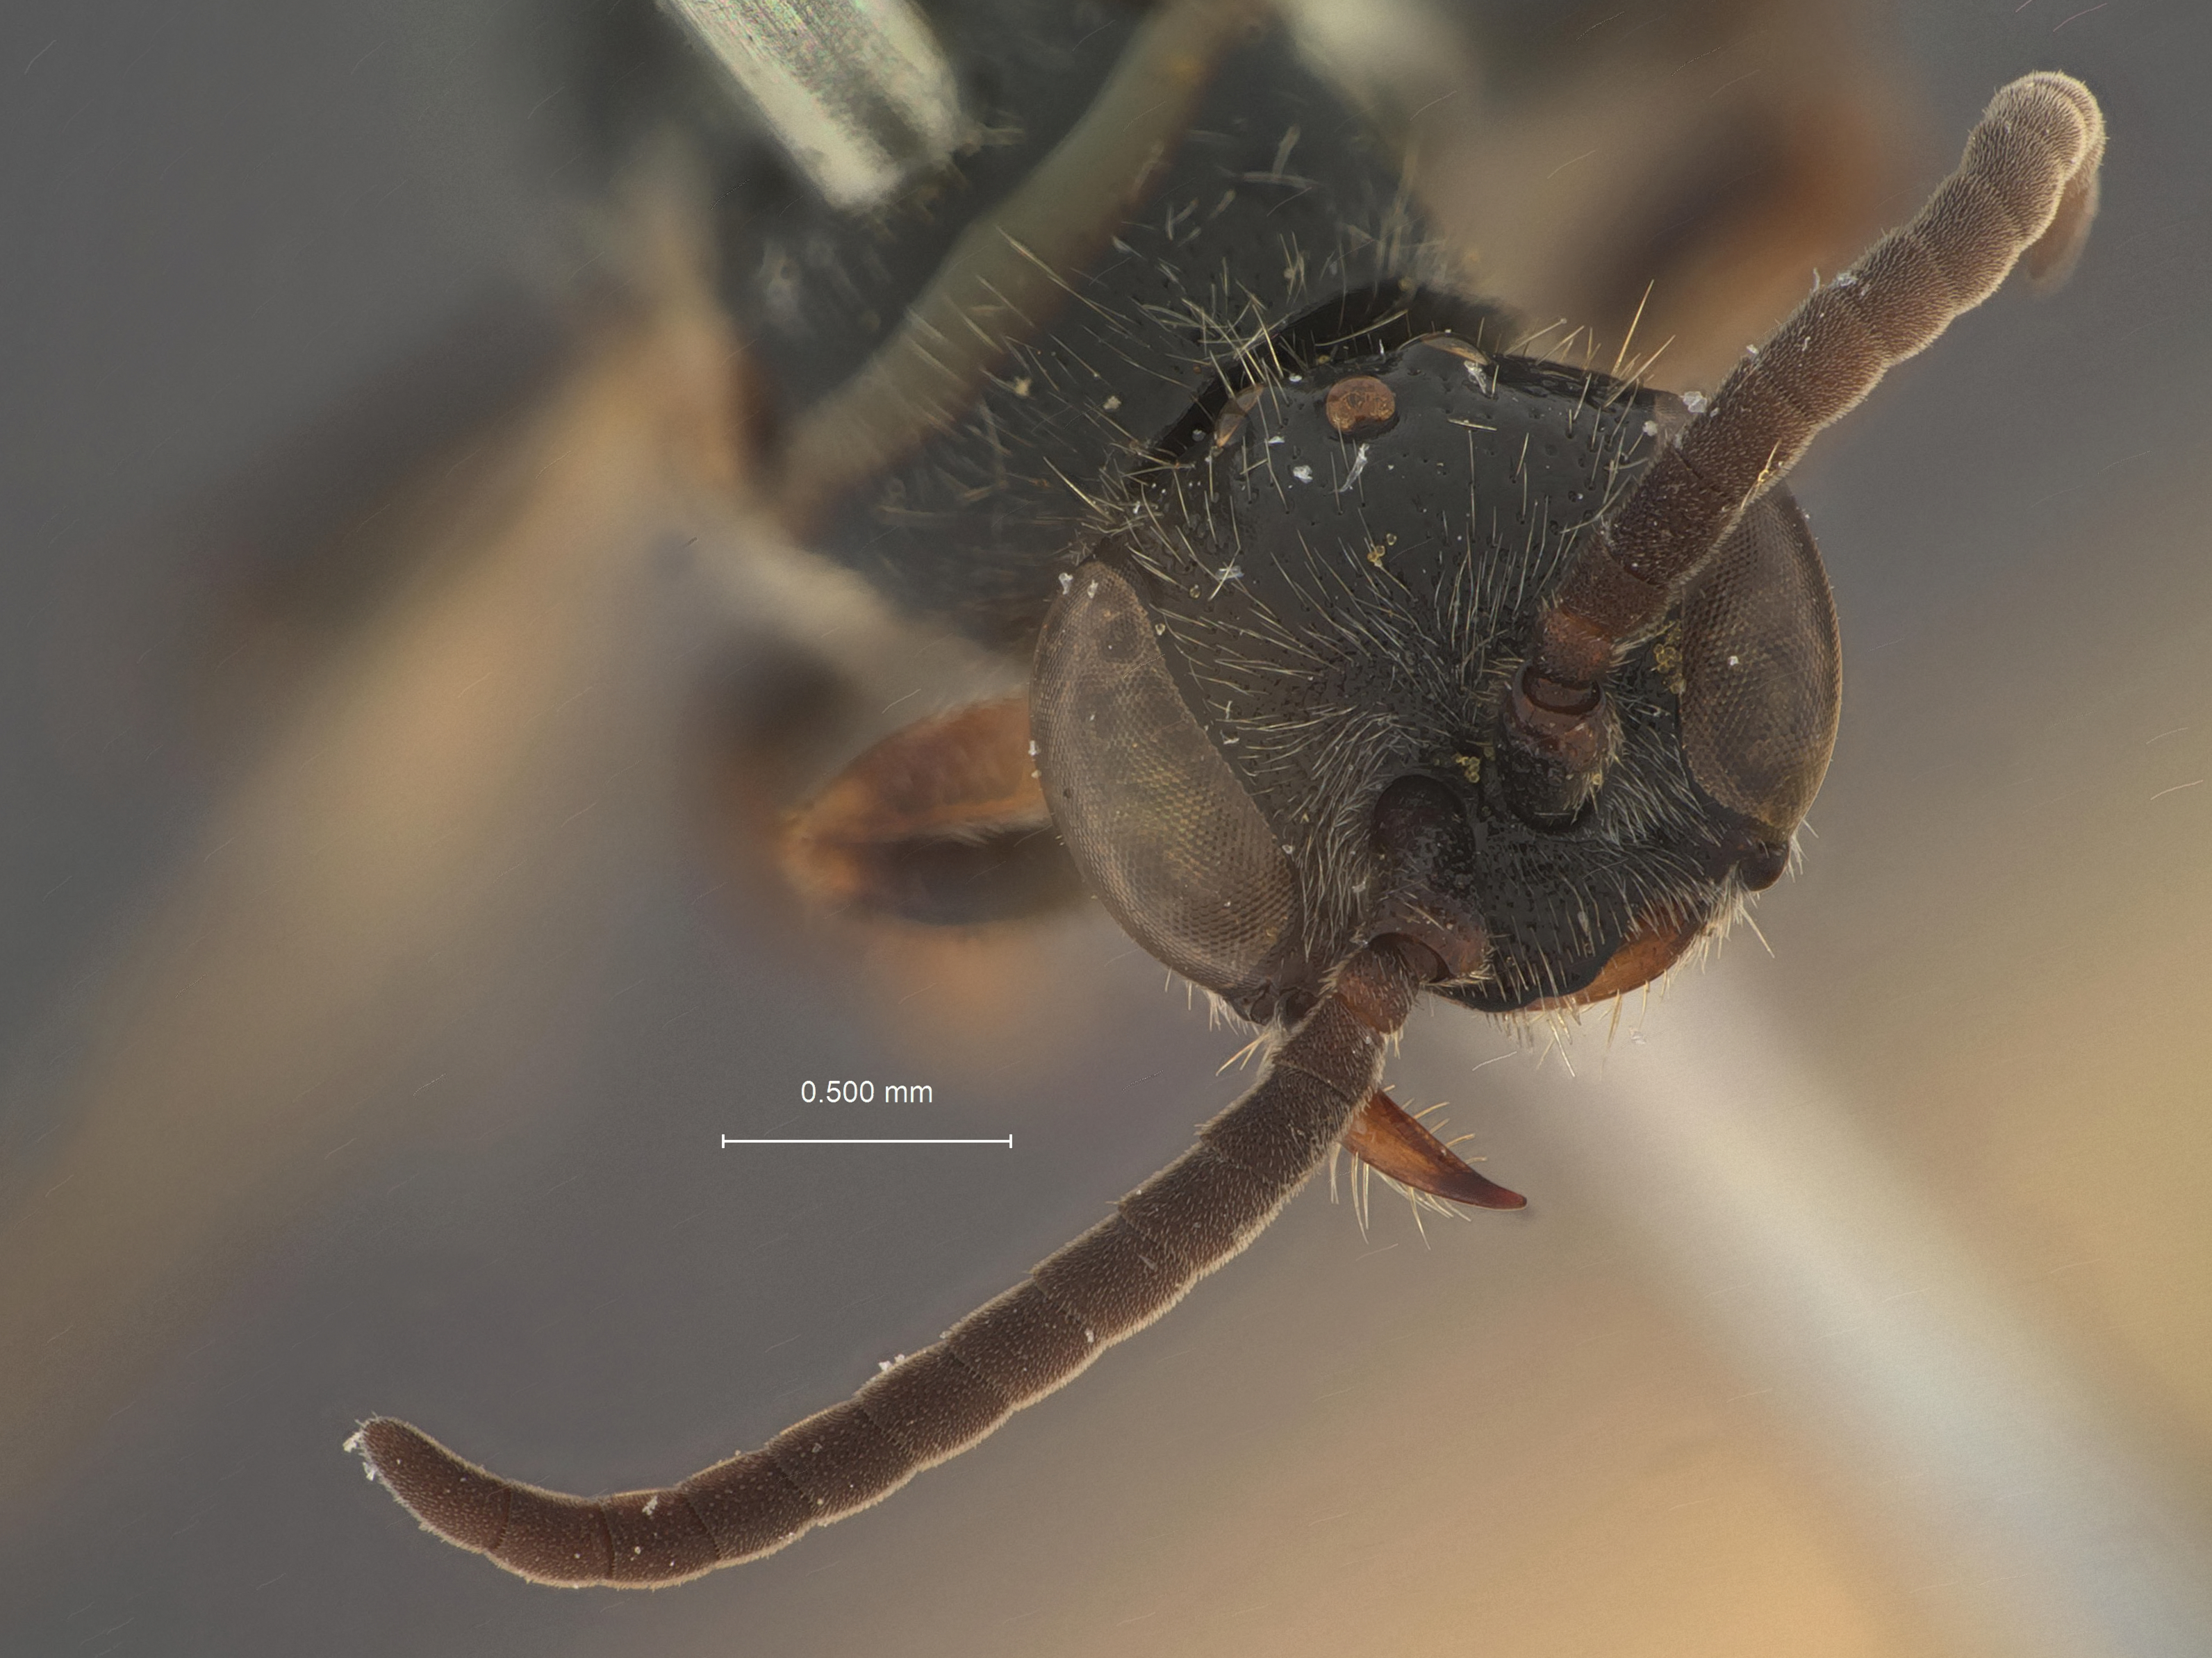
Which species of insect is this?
Tiphia hokkien
